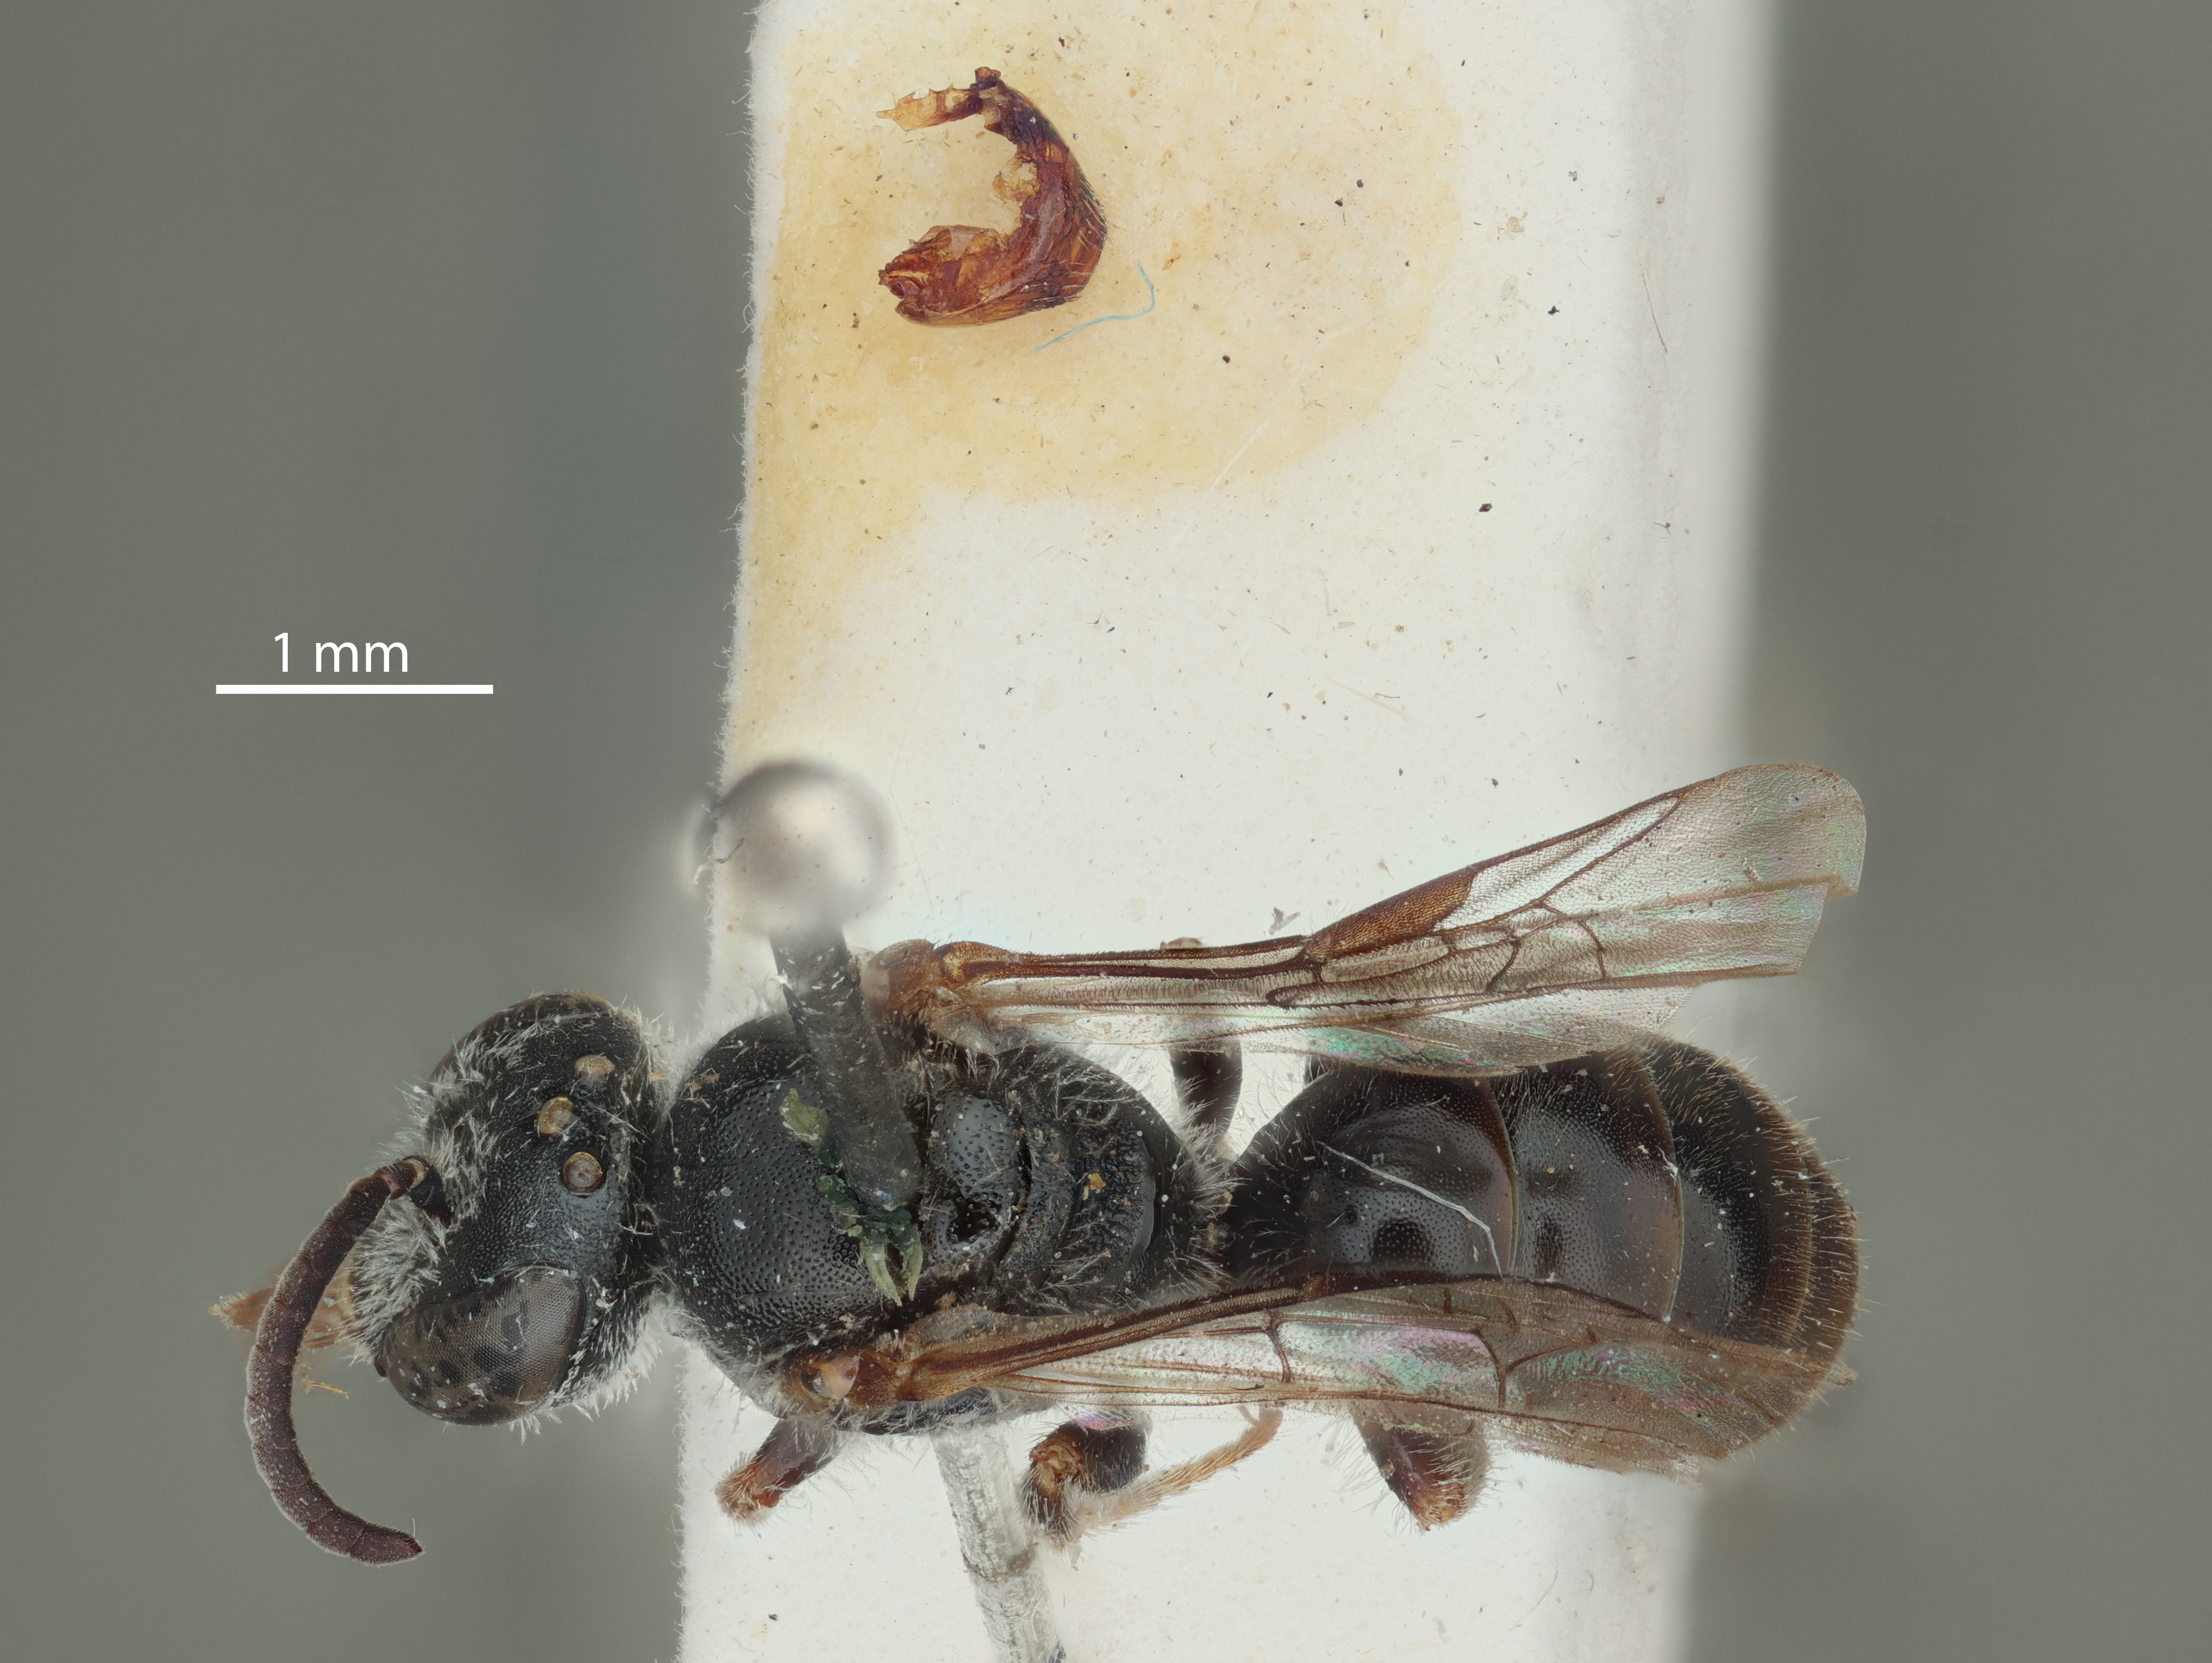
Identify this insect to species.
Halictus repertulus
